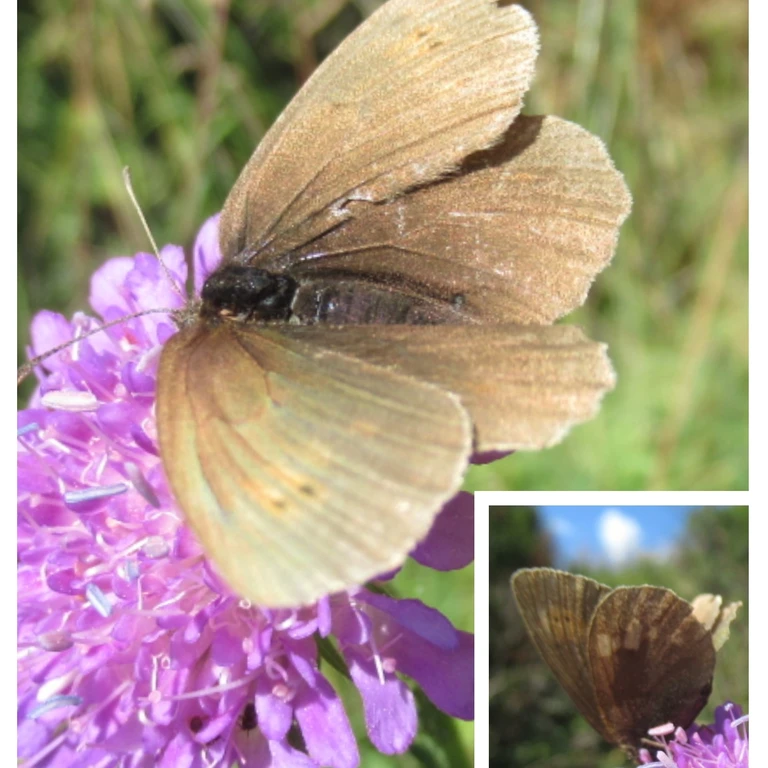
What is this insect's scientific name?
Erebia manto
